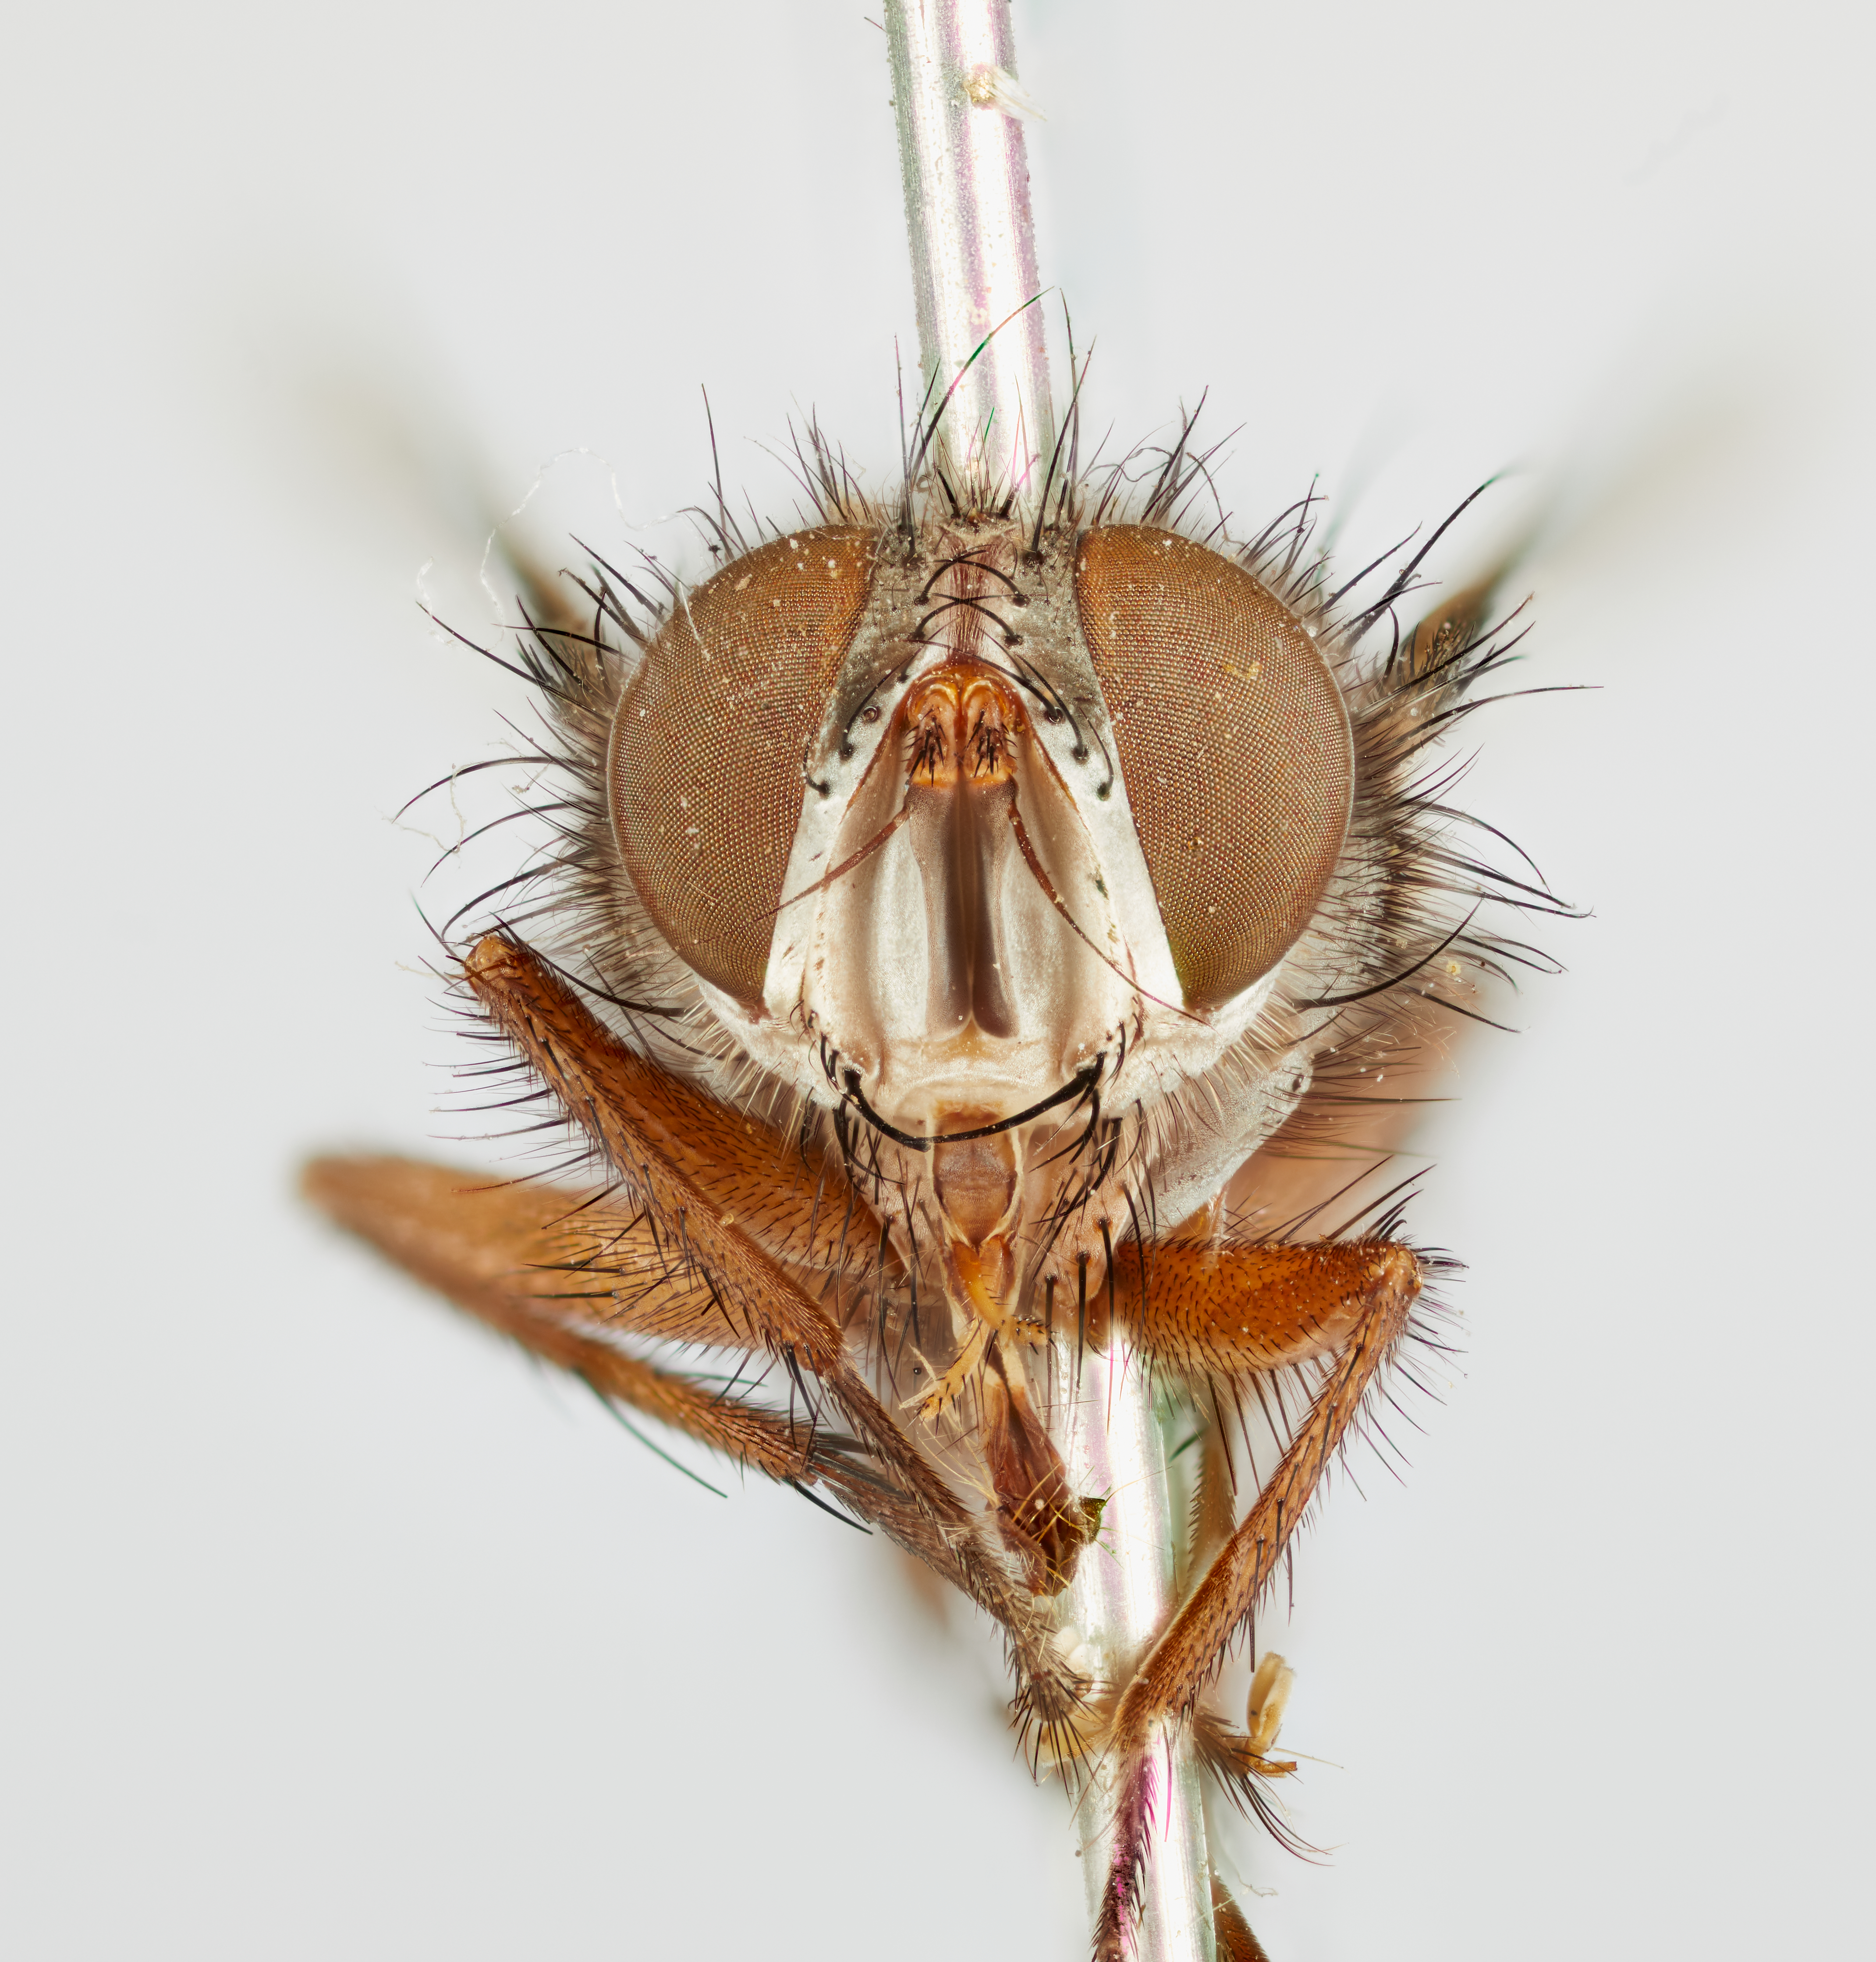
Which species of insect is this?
Sturmia australis
